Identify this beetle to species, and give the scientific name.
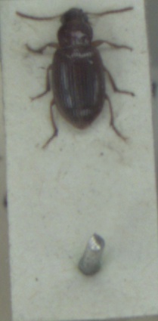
Bradycellus verbasci
